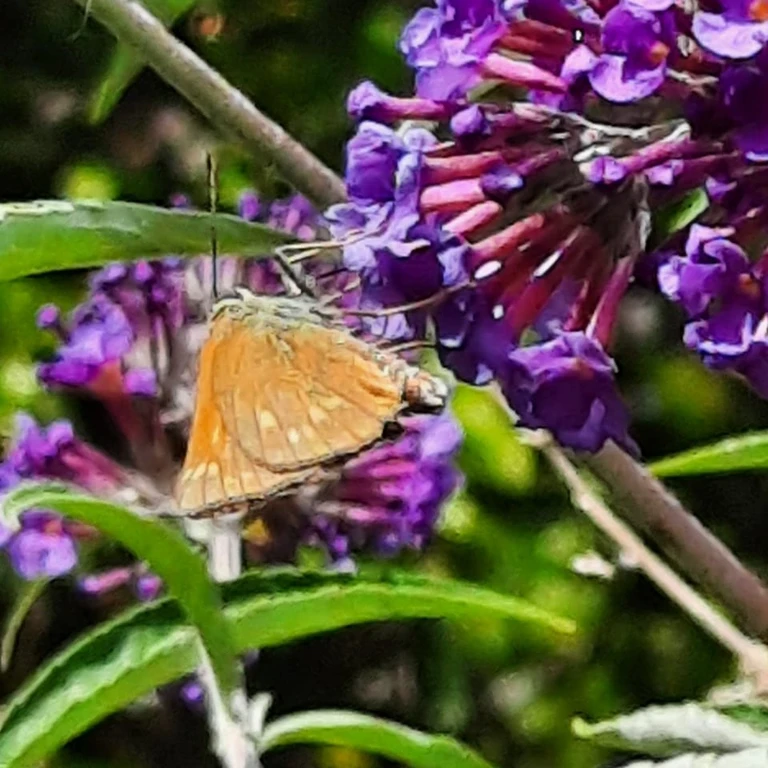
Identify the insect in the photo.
Ochlodes sylvanus (also Ochlodes venata)
